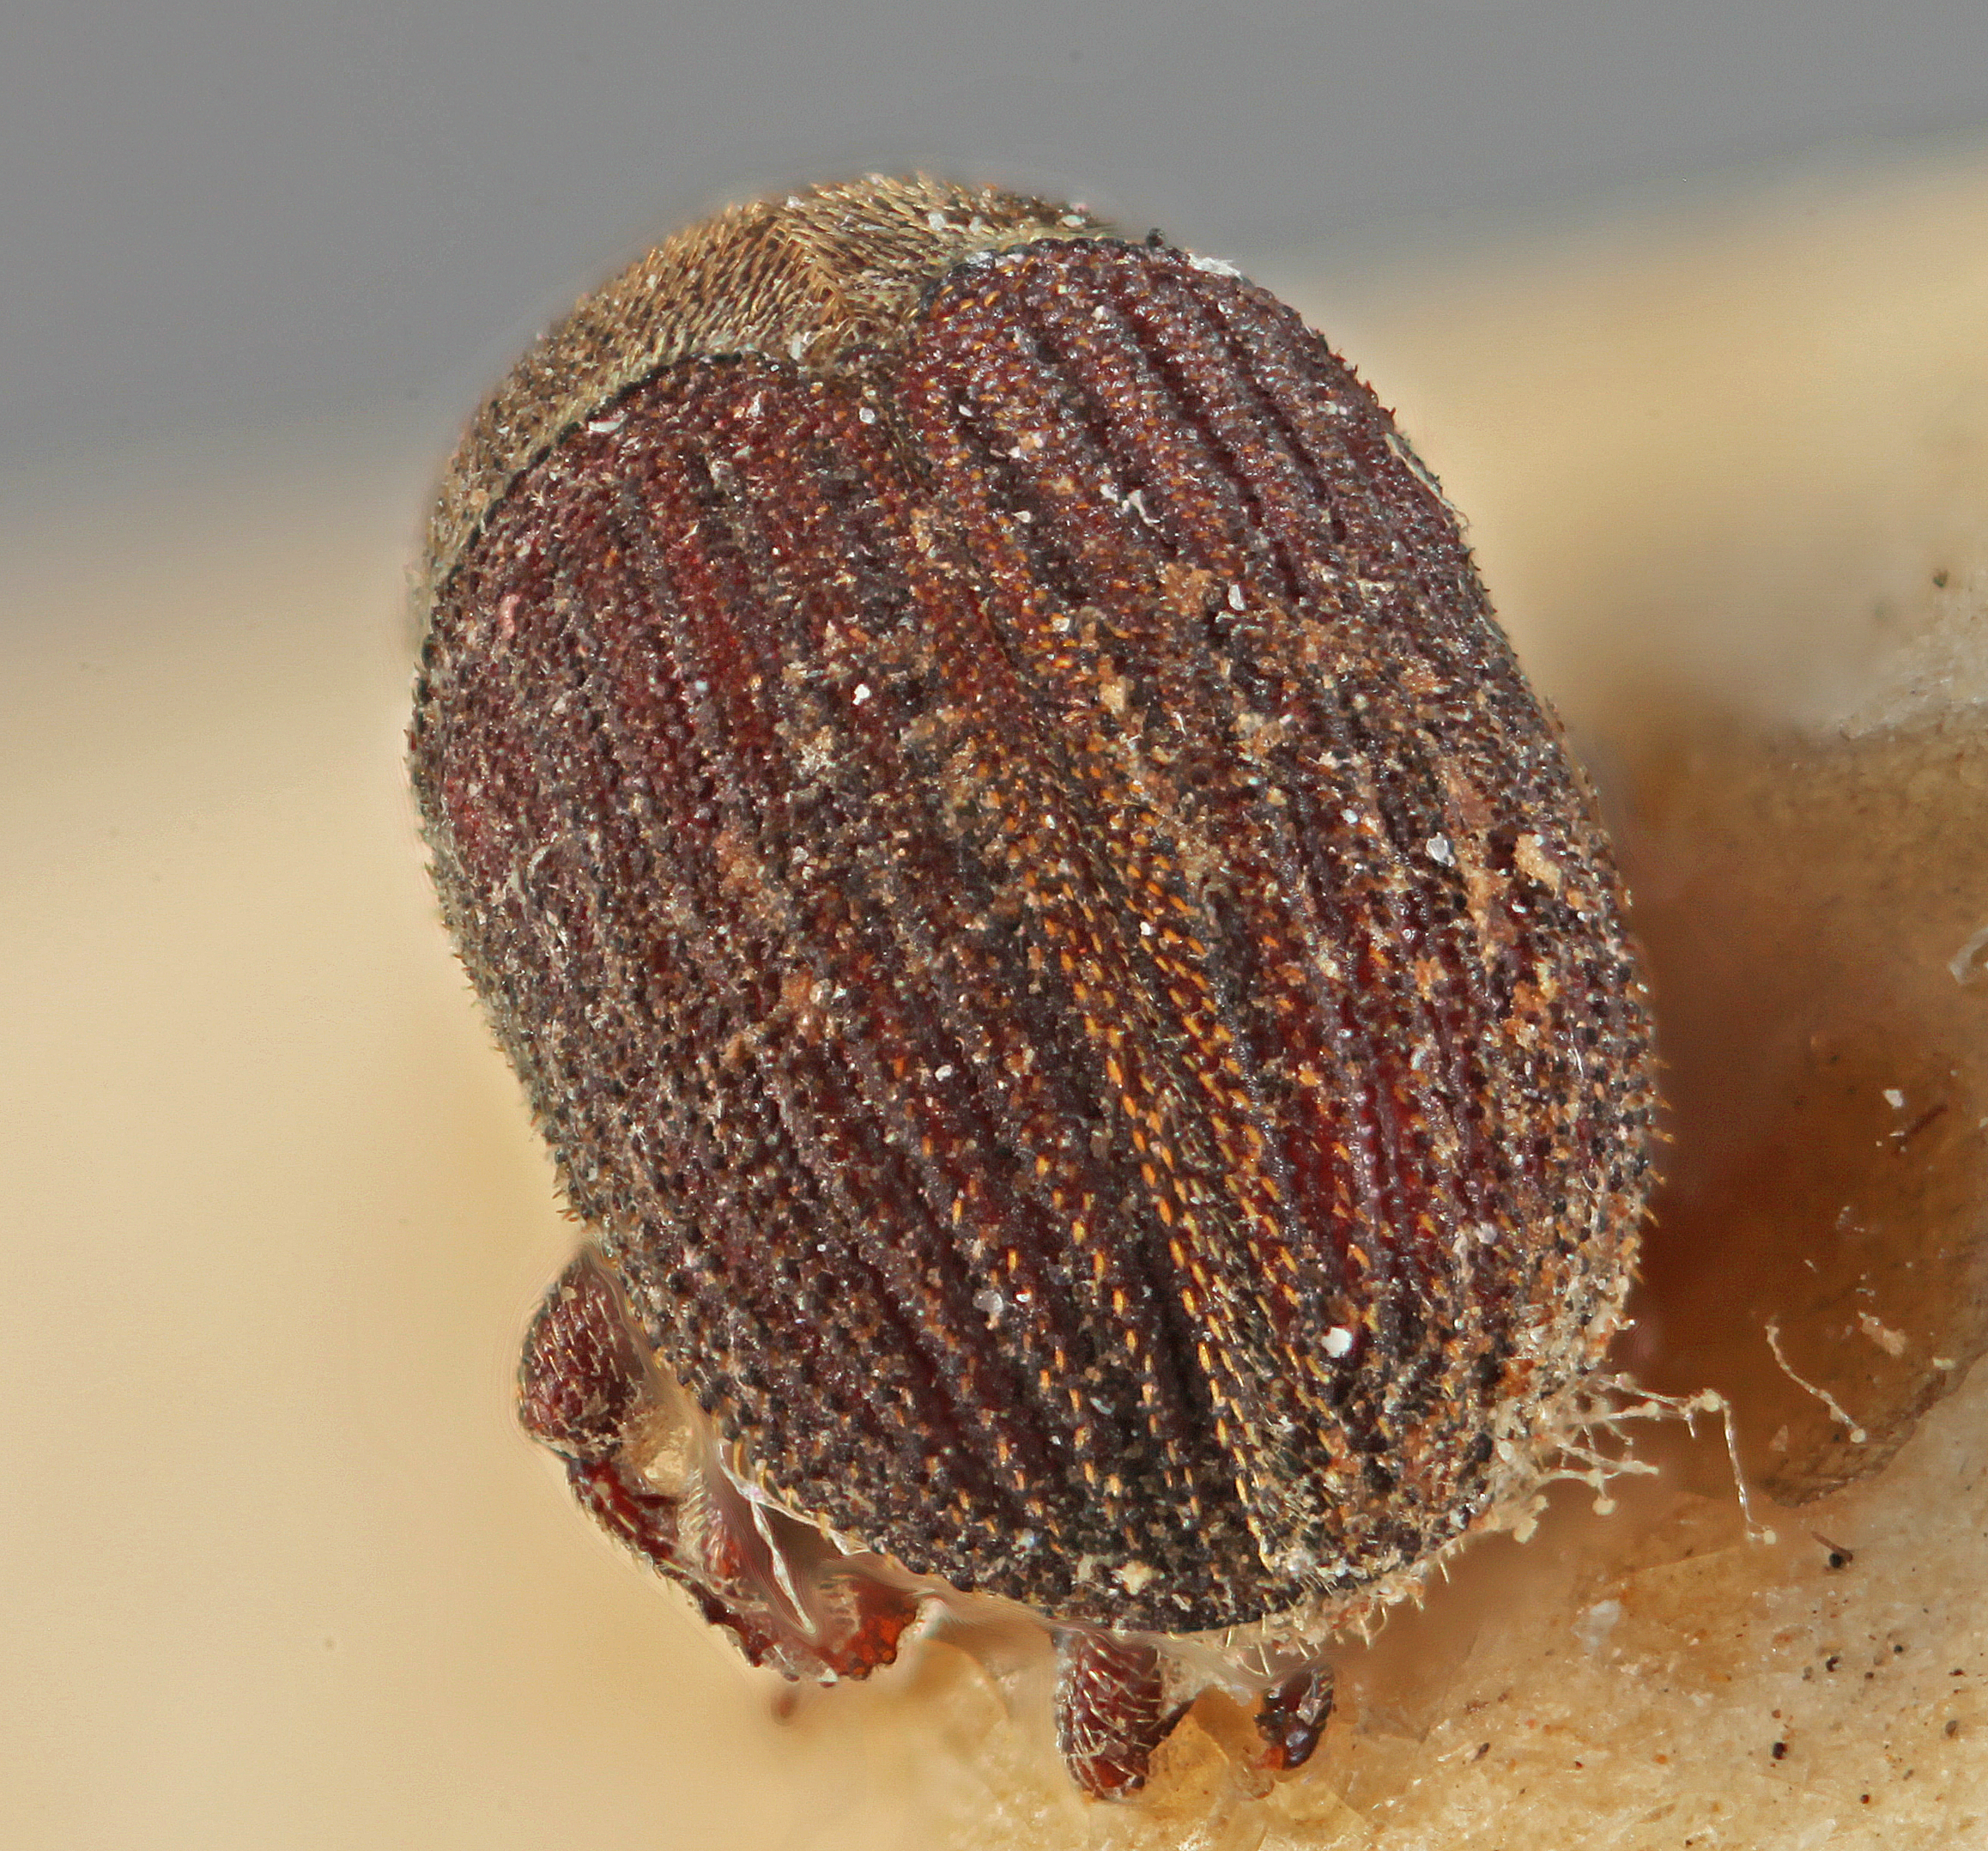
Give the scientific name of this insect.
Phloeotribus suturalis
